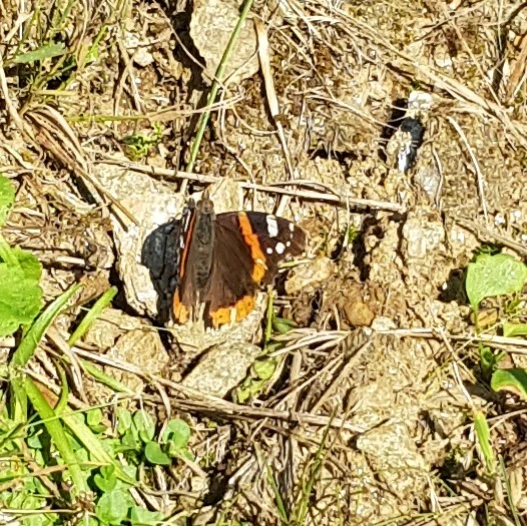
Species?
Vanessa atalanta
